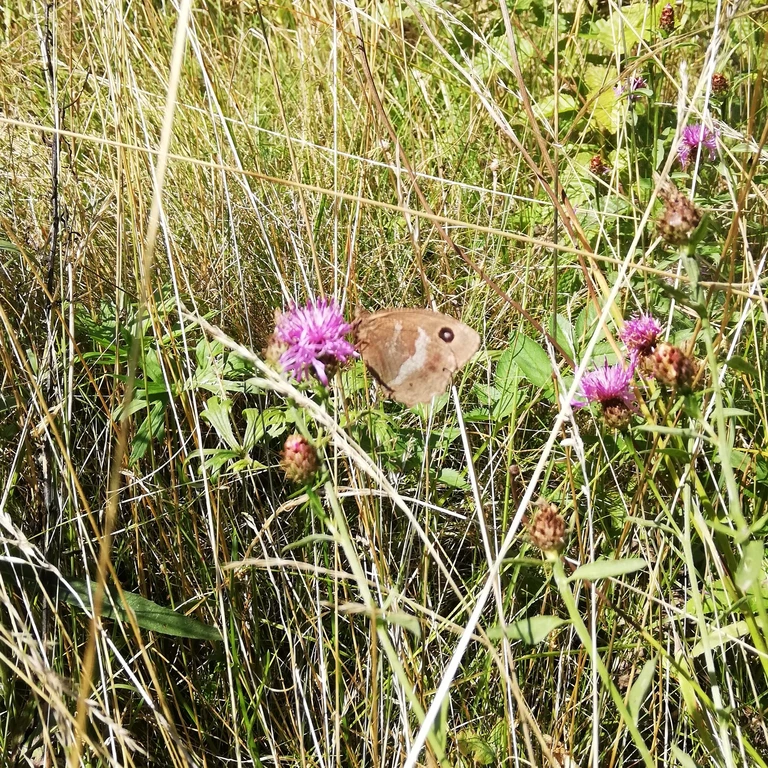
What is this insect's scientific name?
Minois dryas
